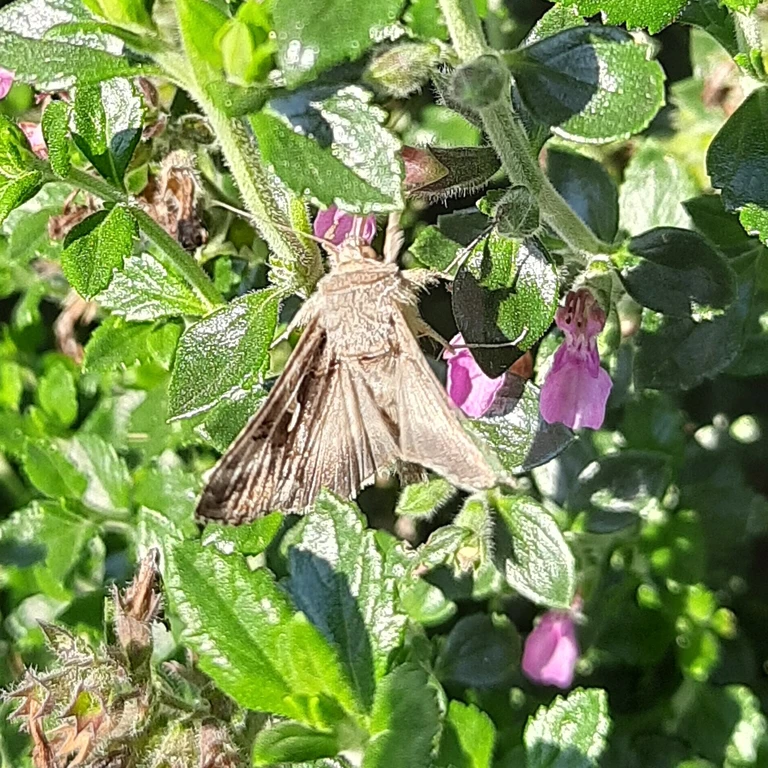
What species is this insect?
Autographa gamma
